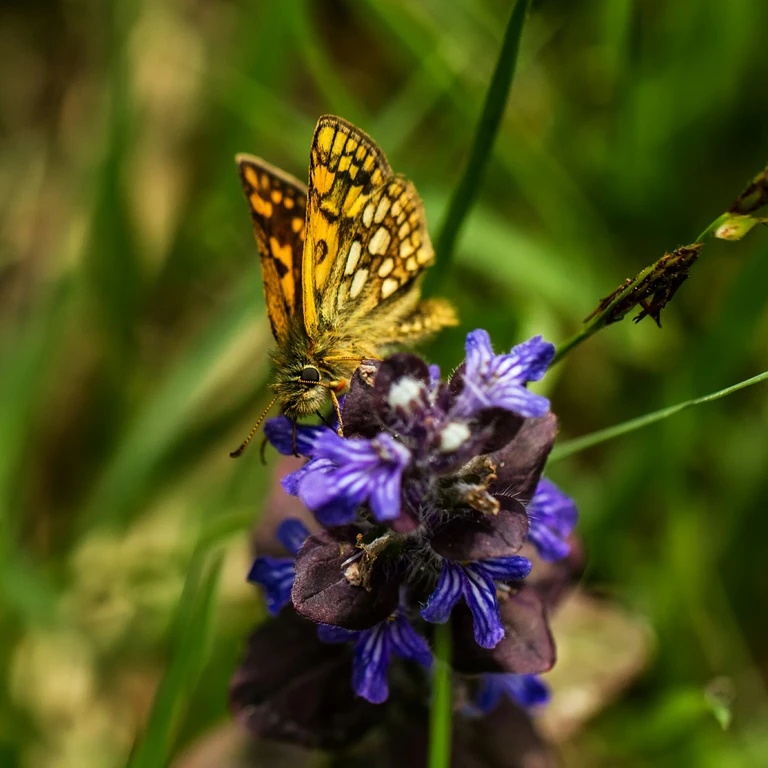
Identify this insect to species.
Carterocephalus palaemon
